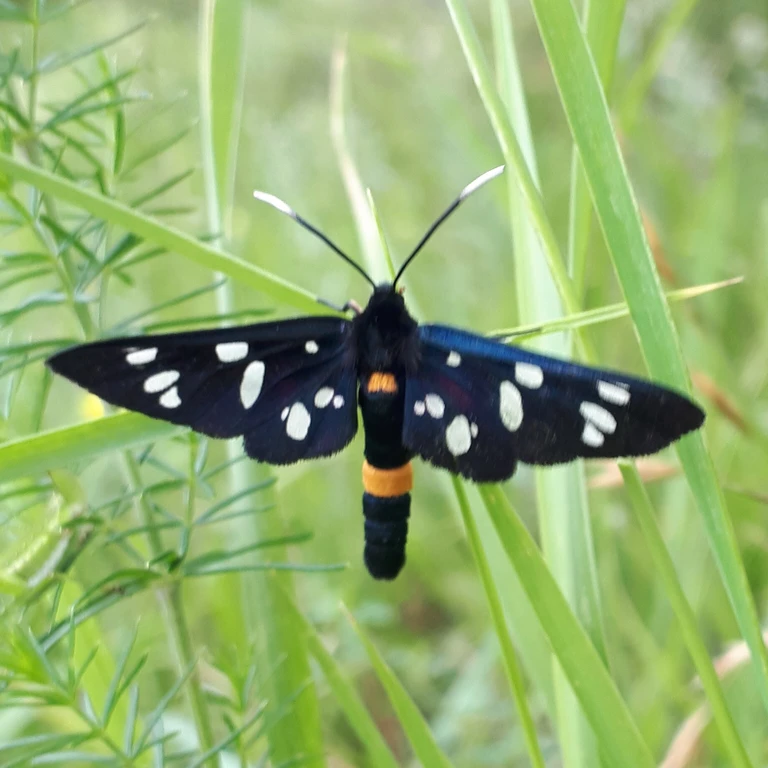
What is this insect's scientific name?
Amata phegea
